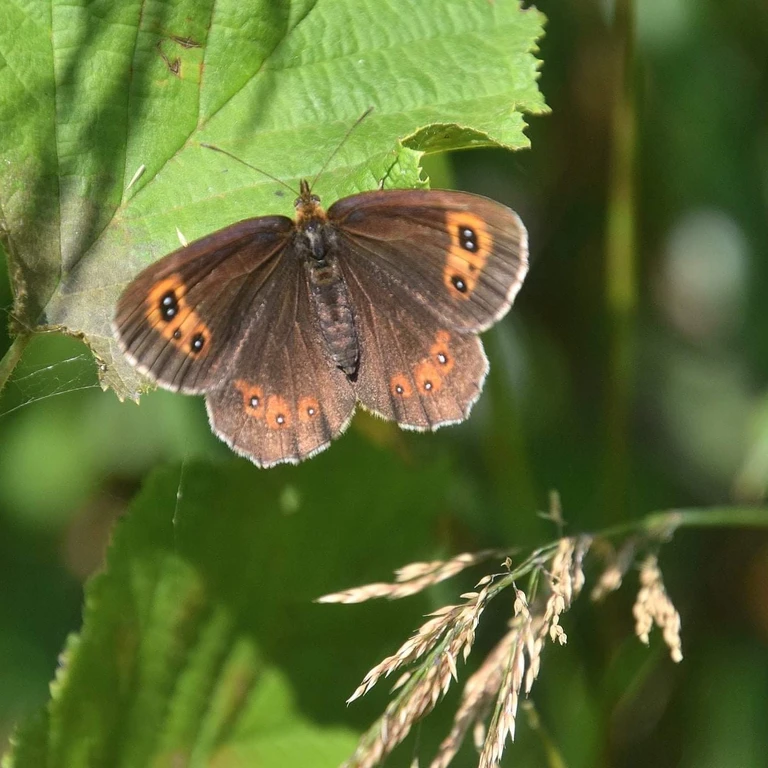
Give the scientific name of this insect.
Erebia aethiops
